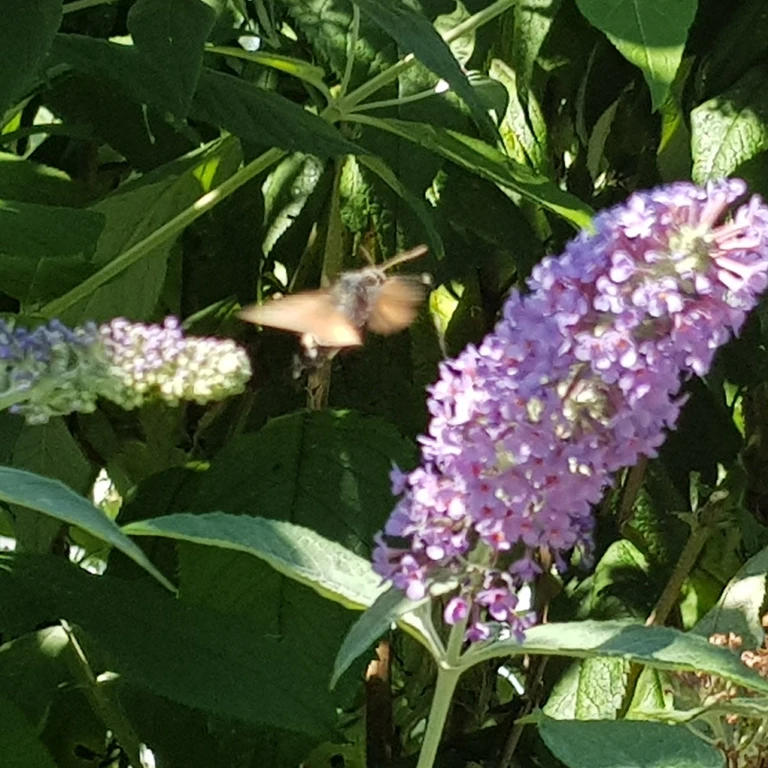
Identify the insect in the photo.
Macroglossum stellatarum
